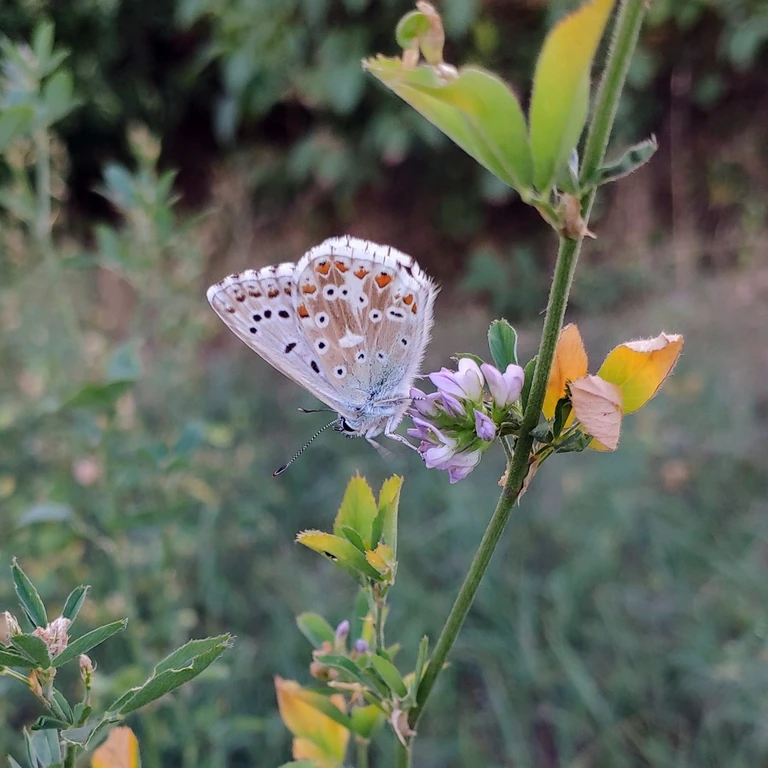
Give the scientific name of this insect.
Lysandra coridon
